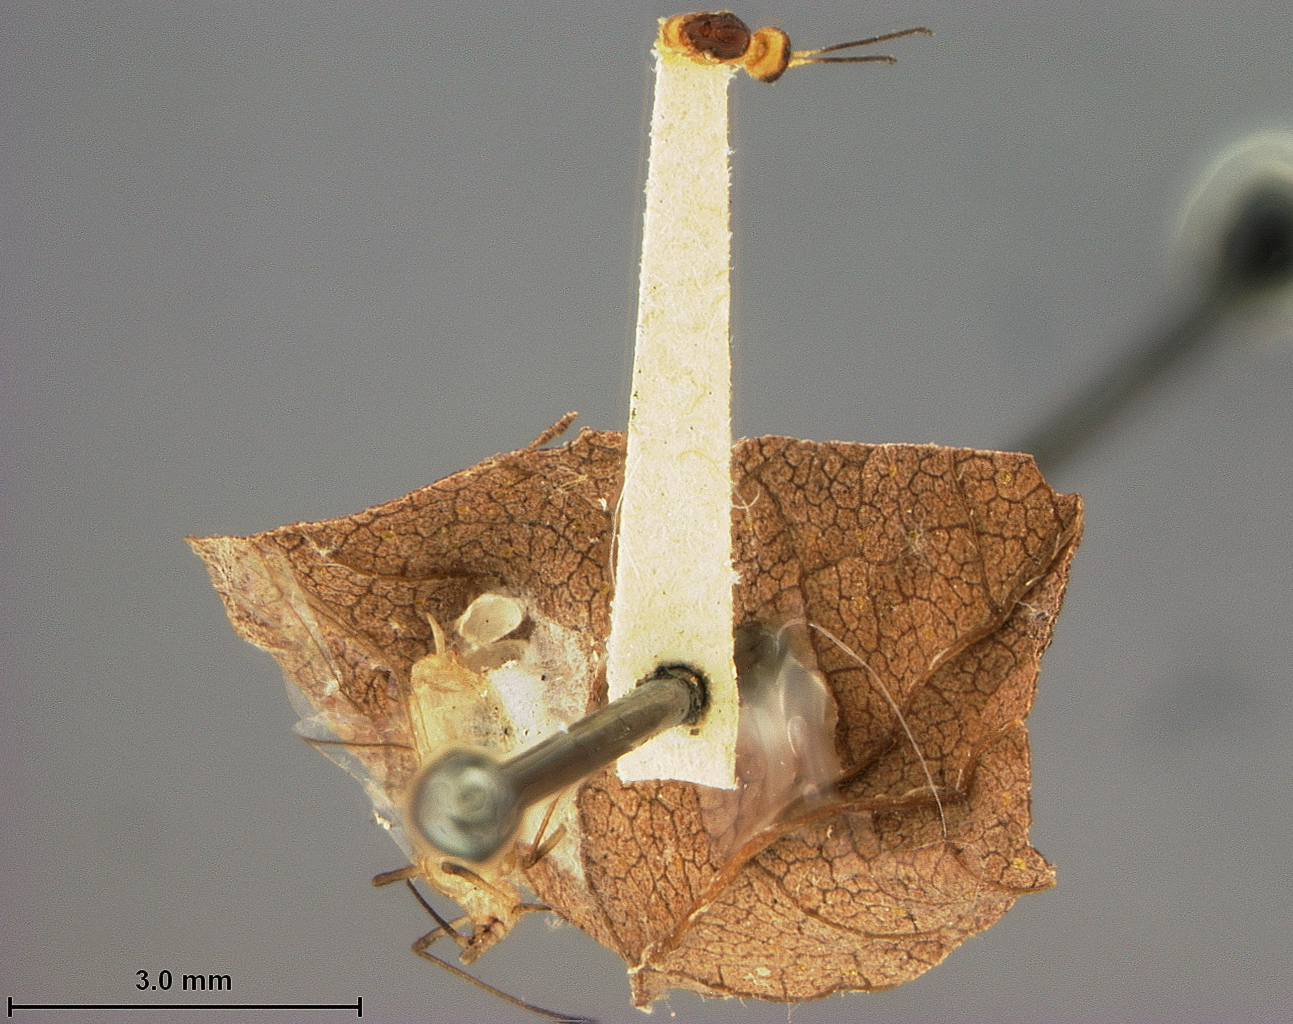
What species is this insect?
Praon humulaphidis
